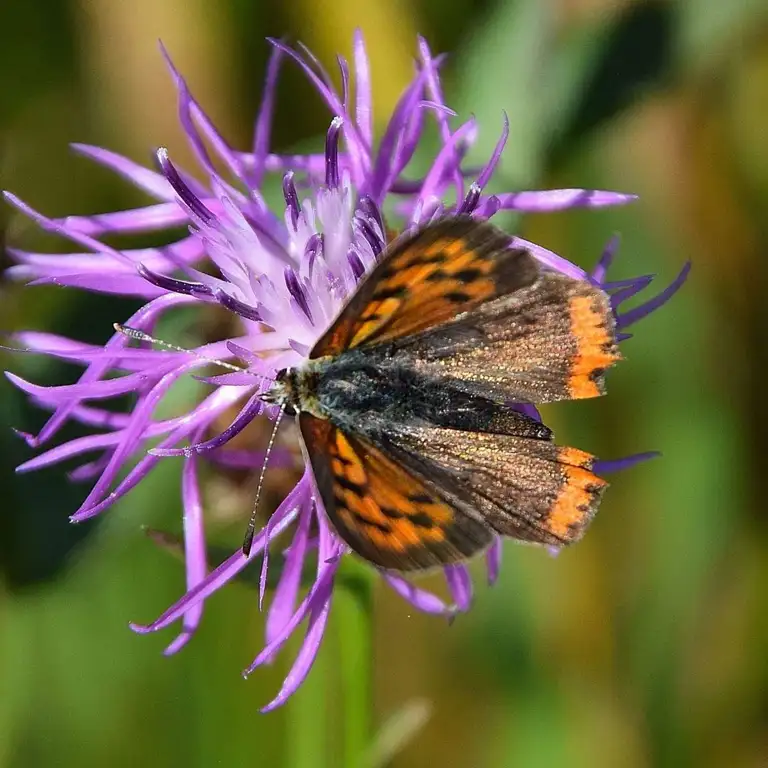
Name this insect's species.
Lycaena phlaeas
